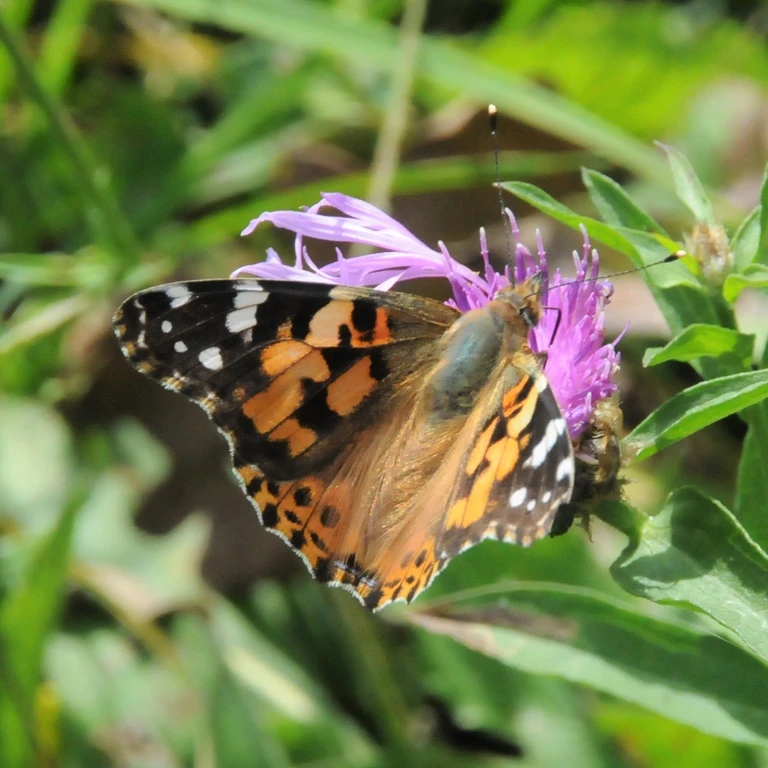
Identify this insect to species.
Vanessa cardui
